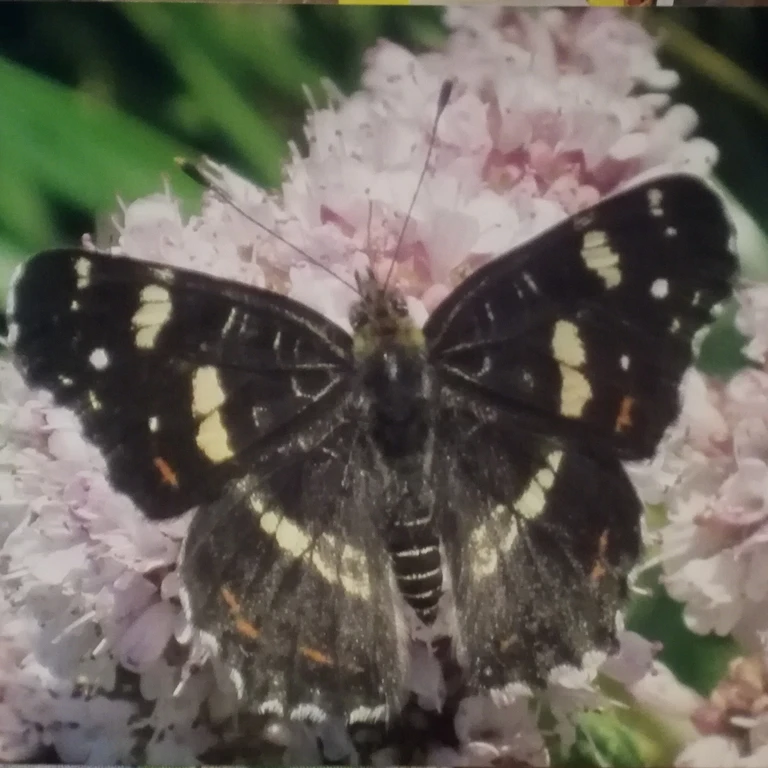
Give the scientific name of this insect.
Araschnia levana
